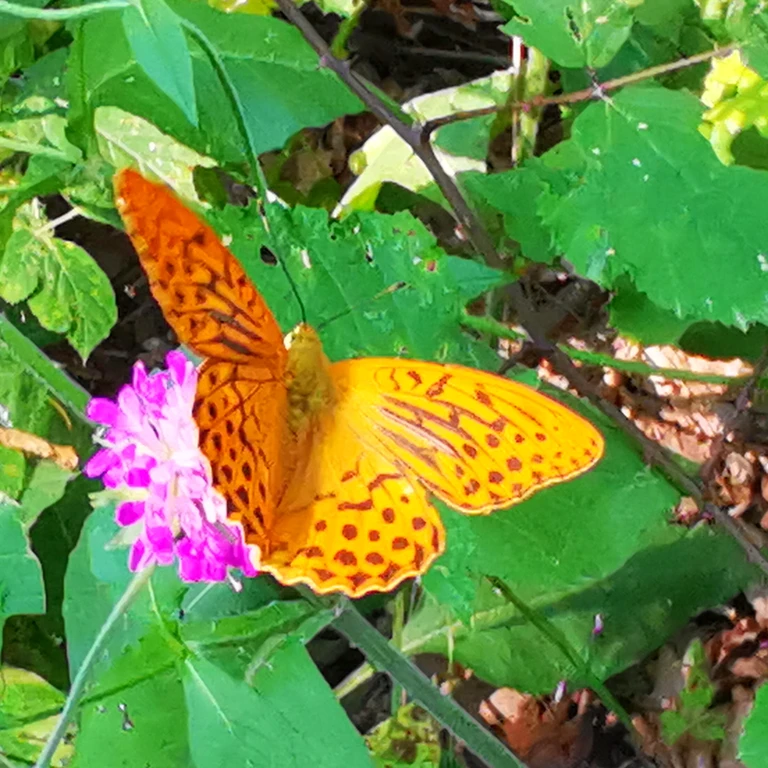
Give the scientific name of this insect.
Argynnis paphia
